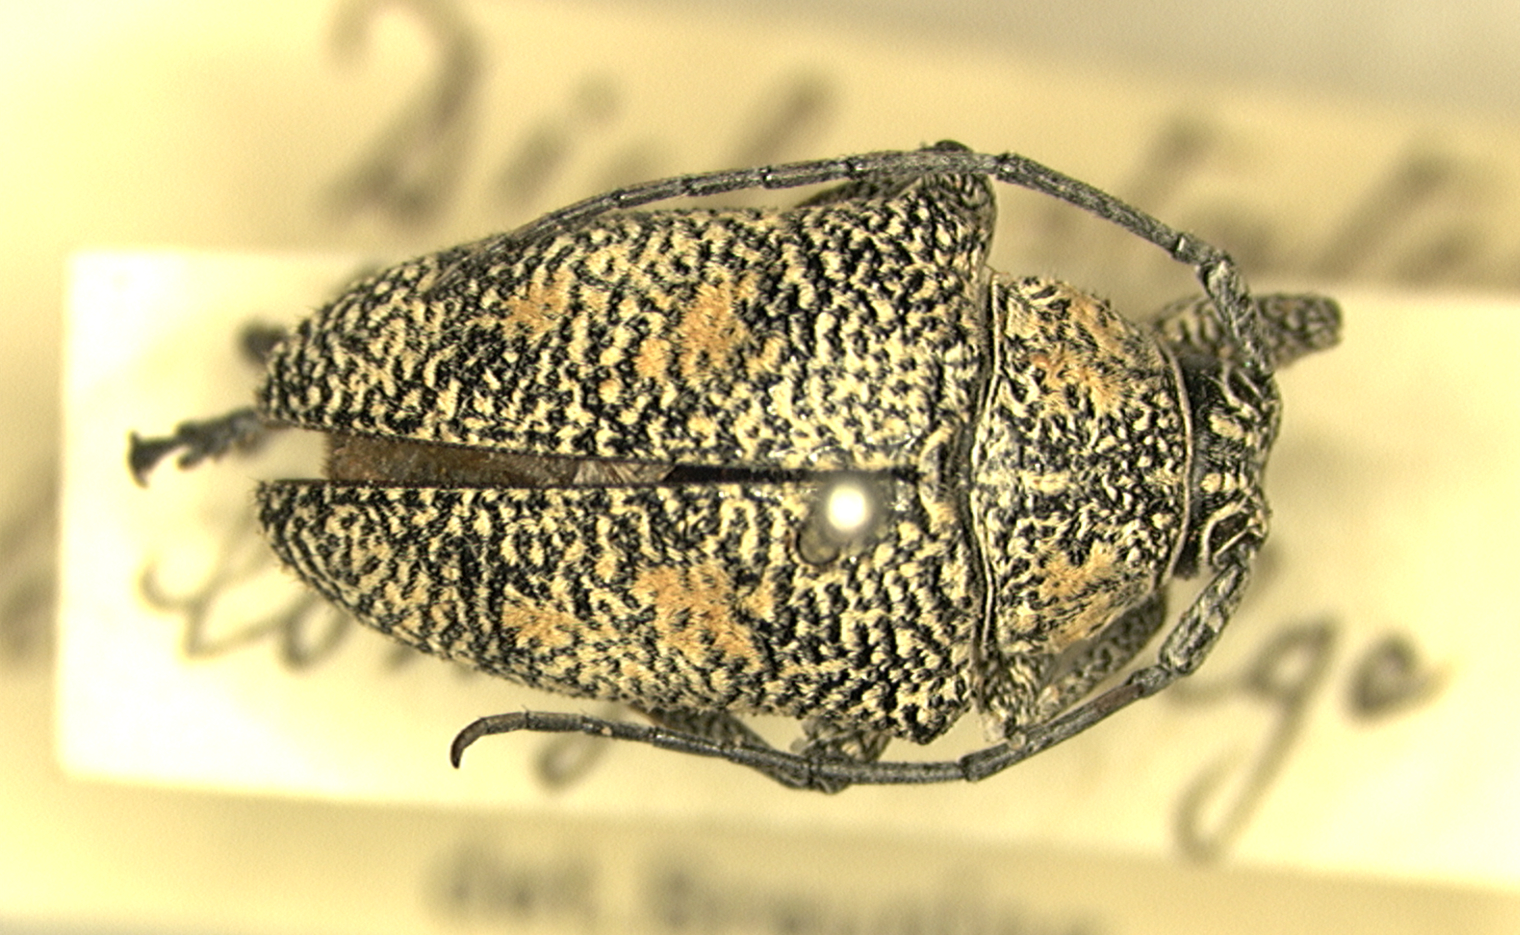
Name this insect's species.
Dichostathes lobatus
